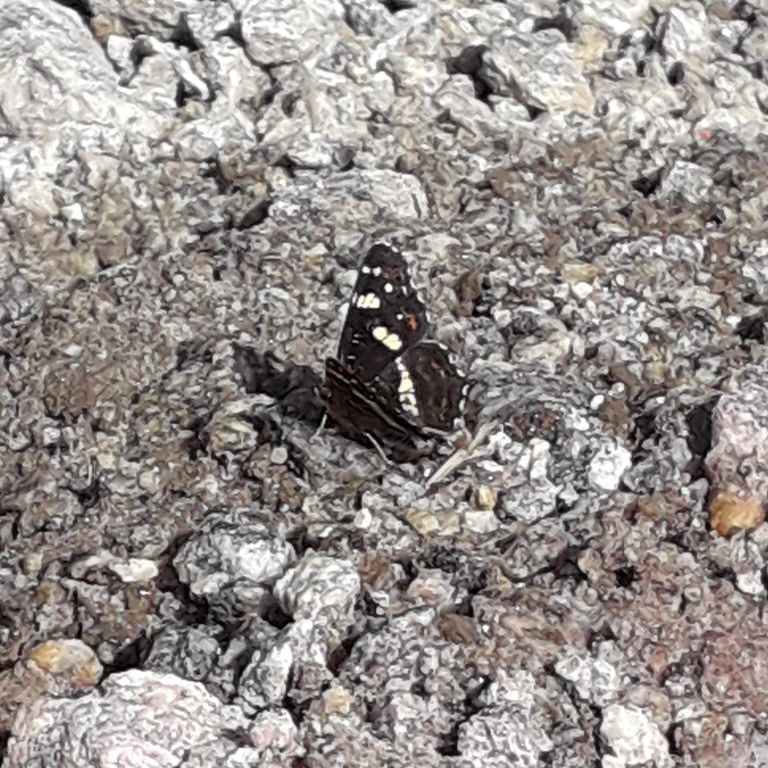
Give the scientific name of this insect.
Araschnia levana
